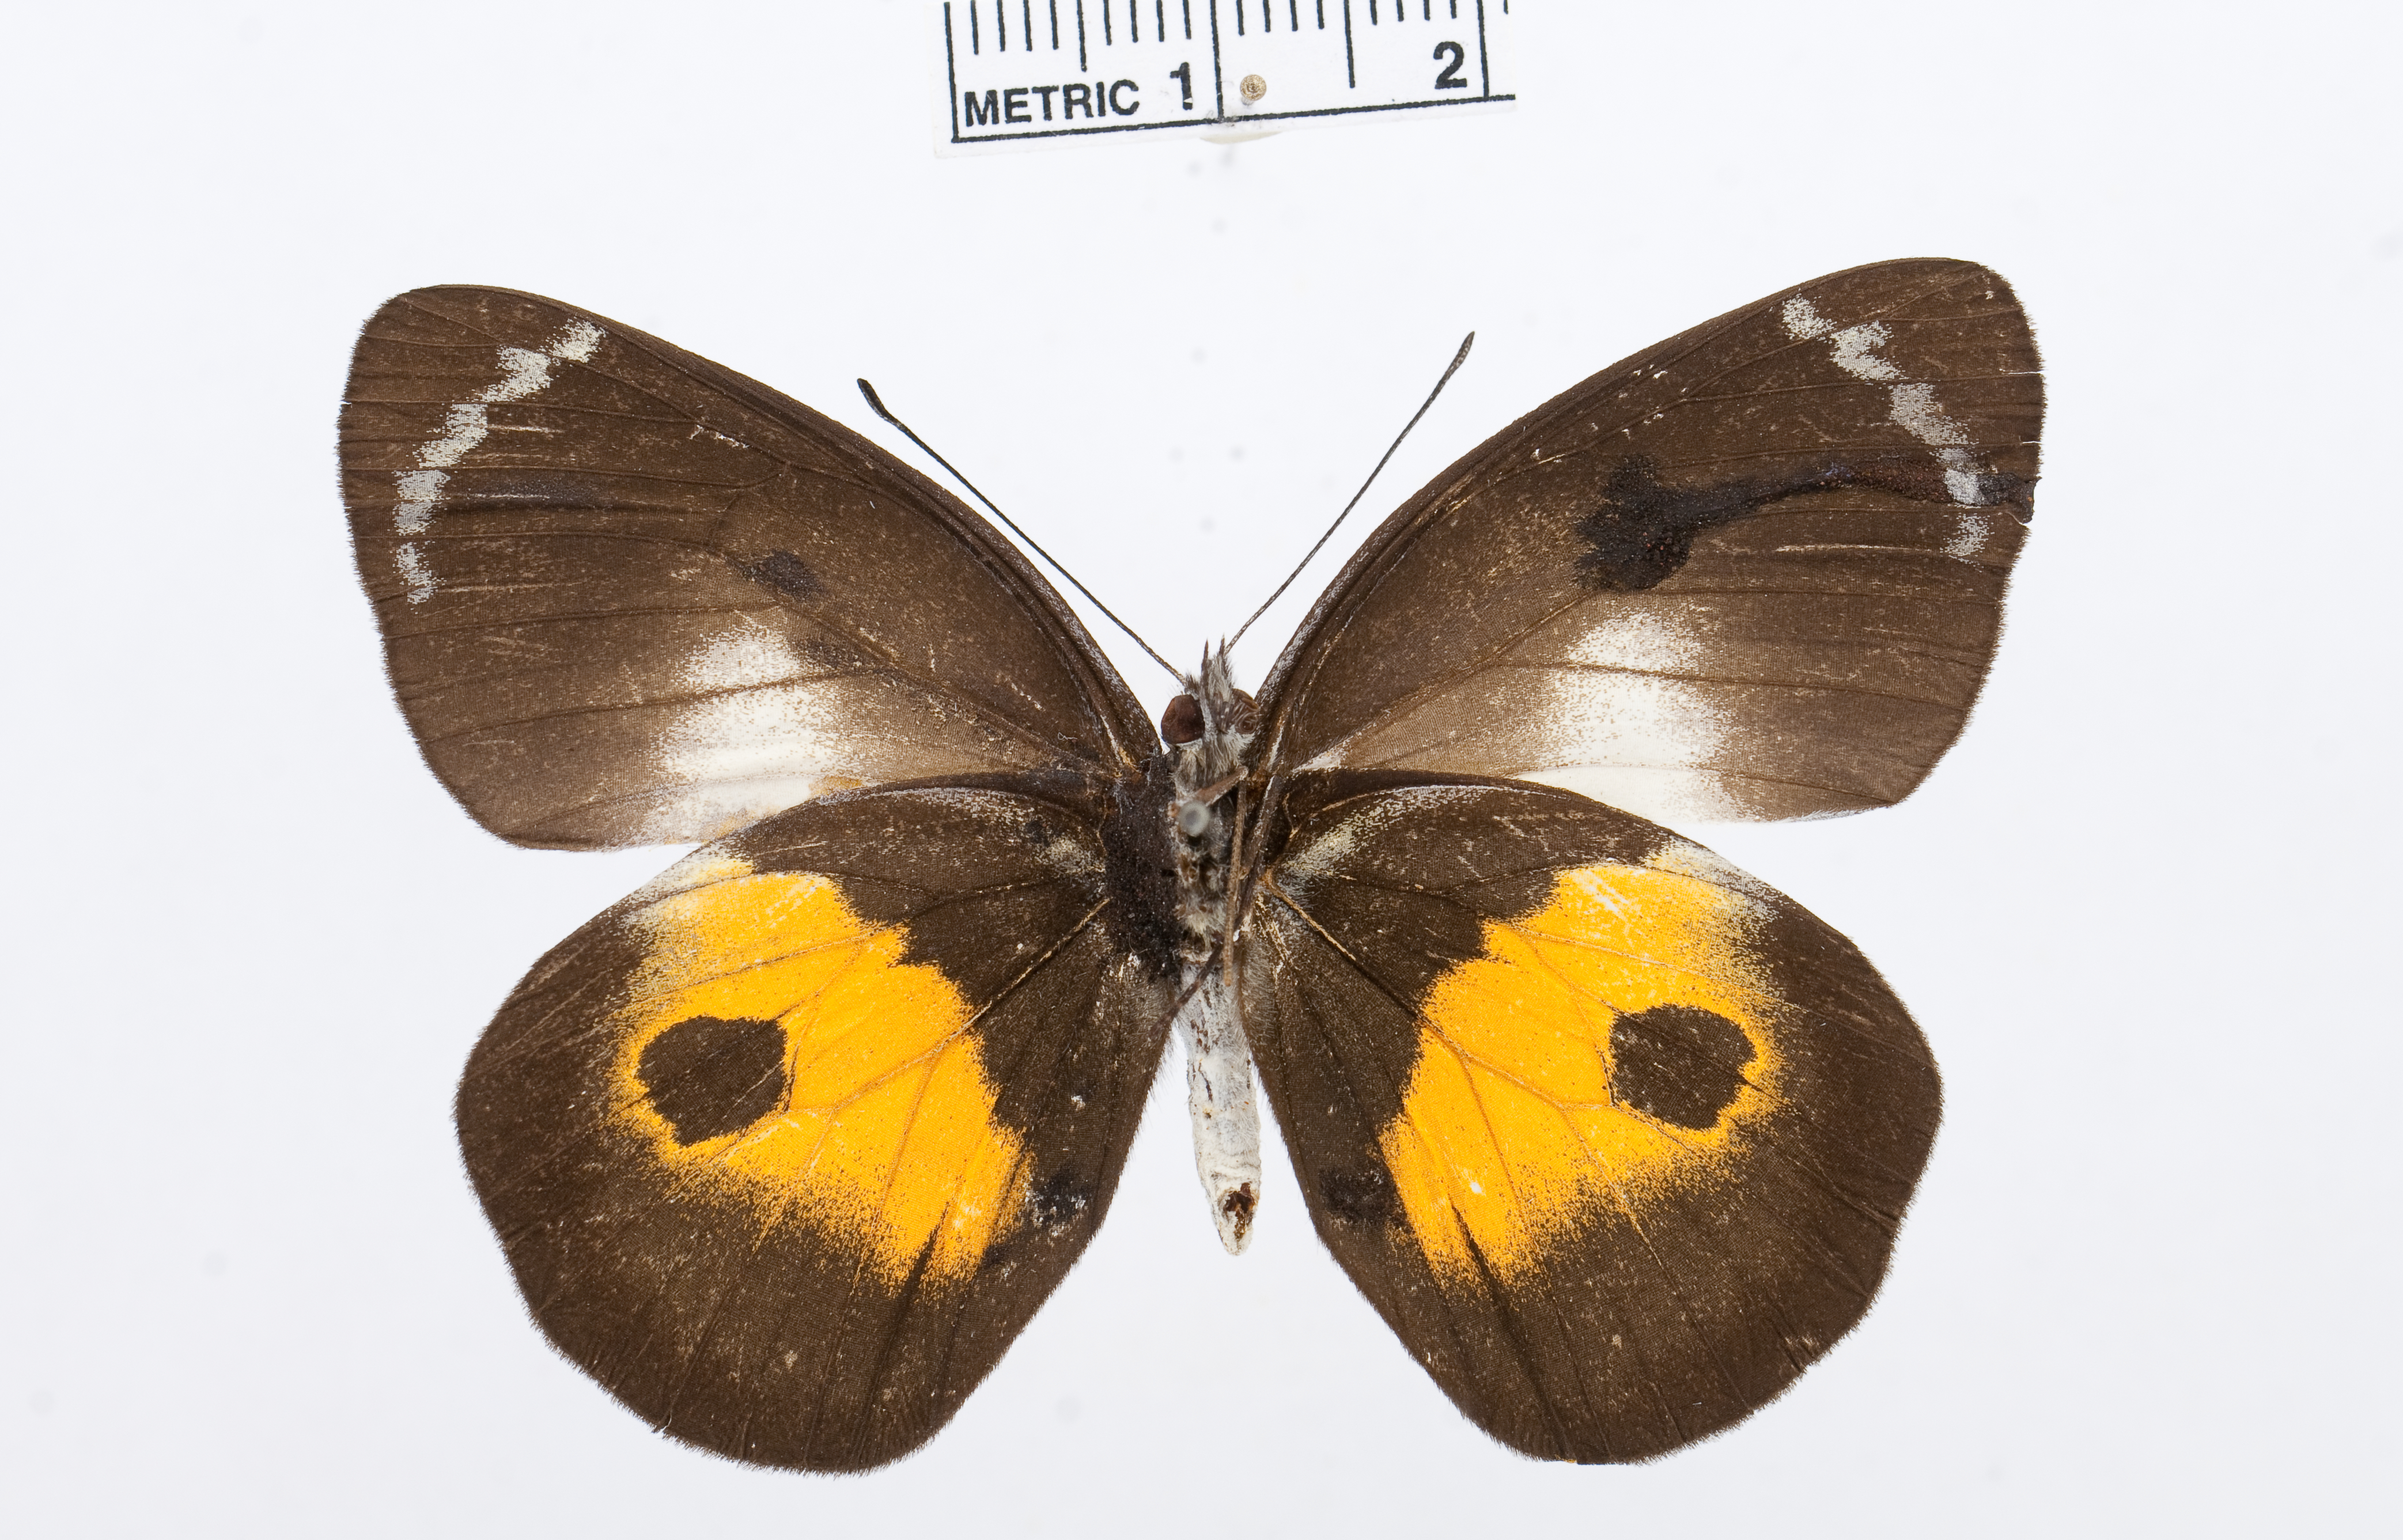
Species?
Delias discus
